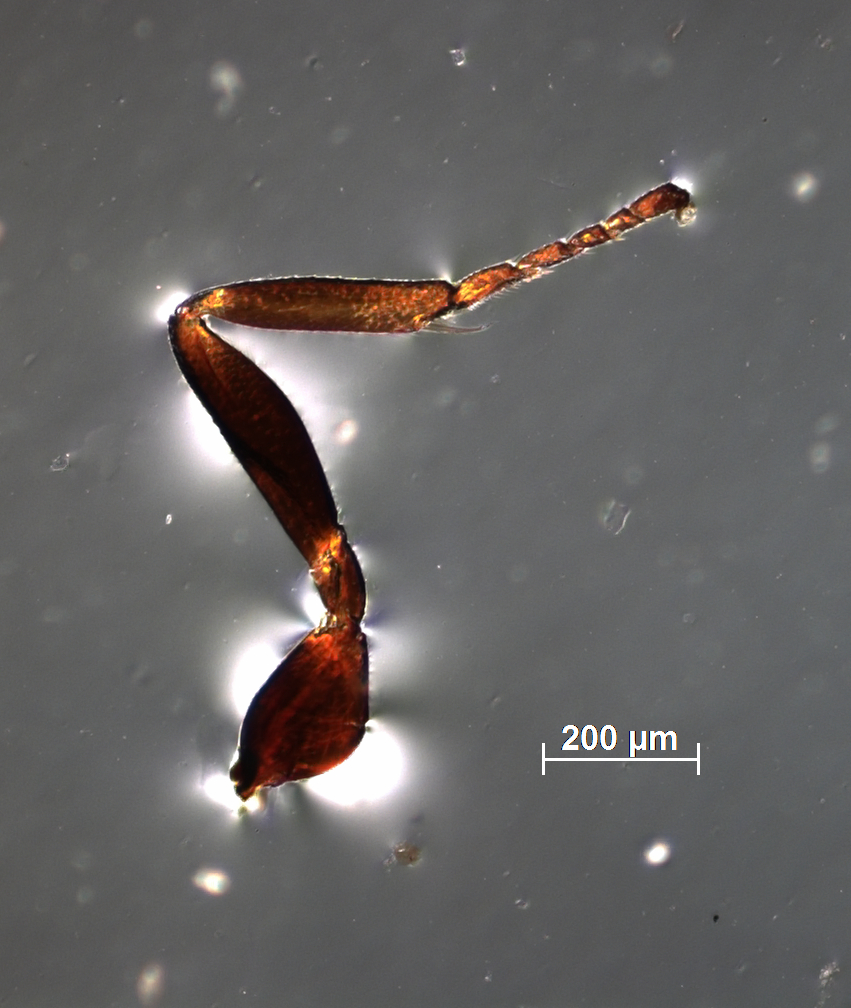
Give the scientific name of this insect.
Pachyneuron chambaensis
